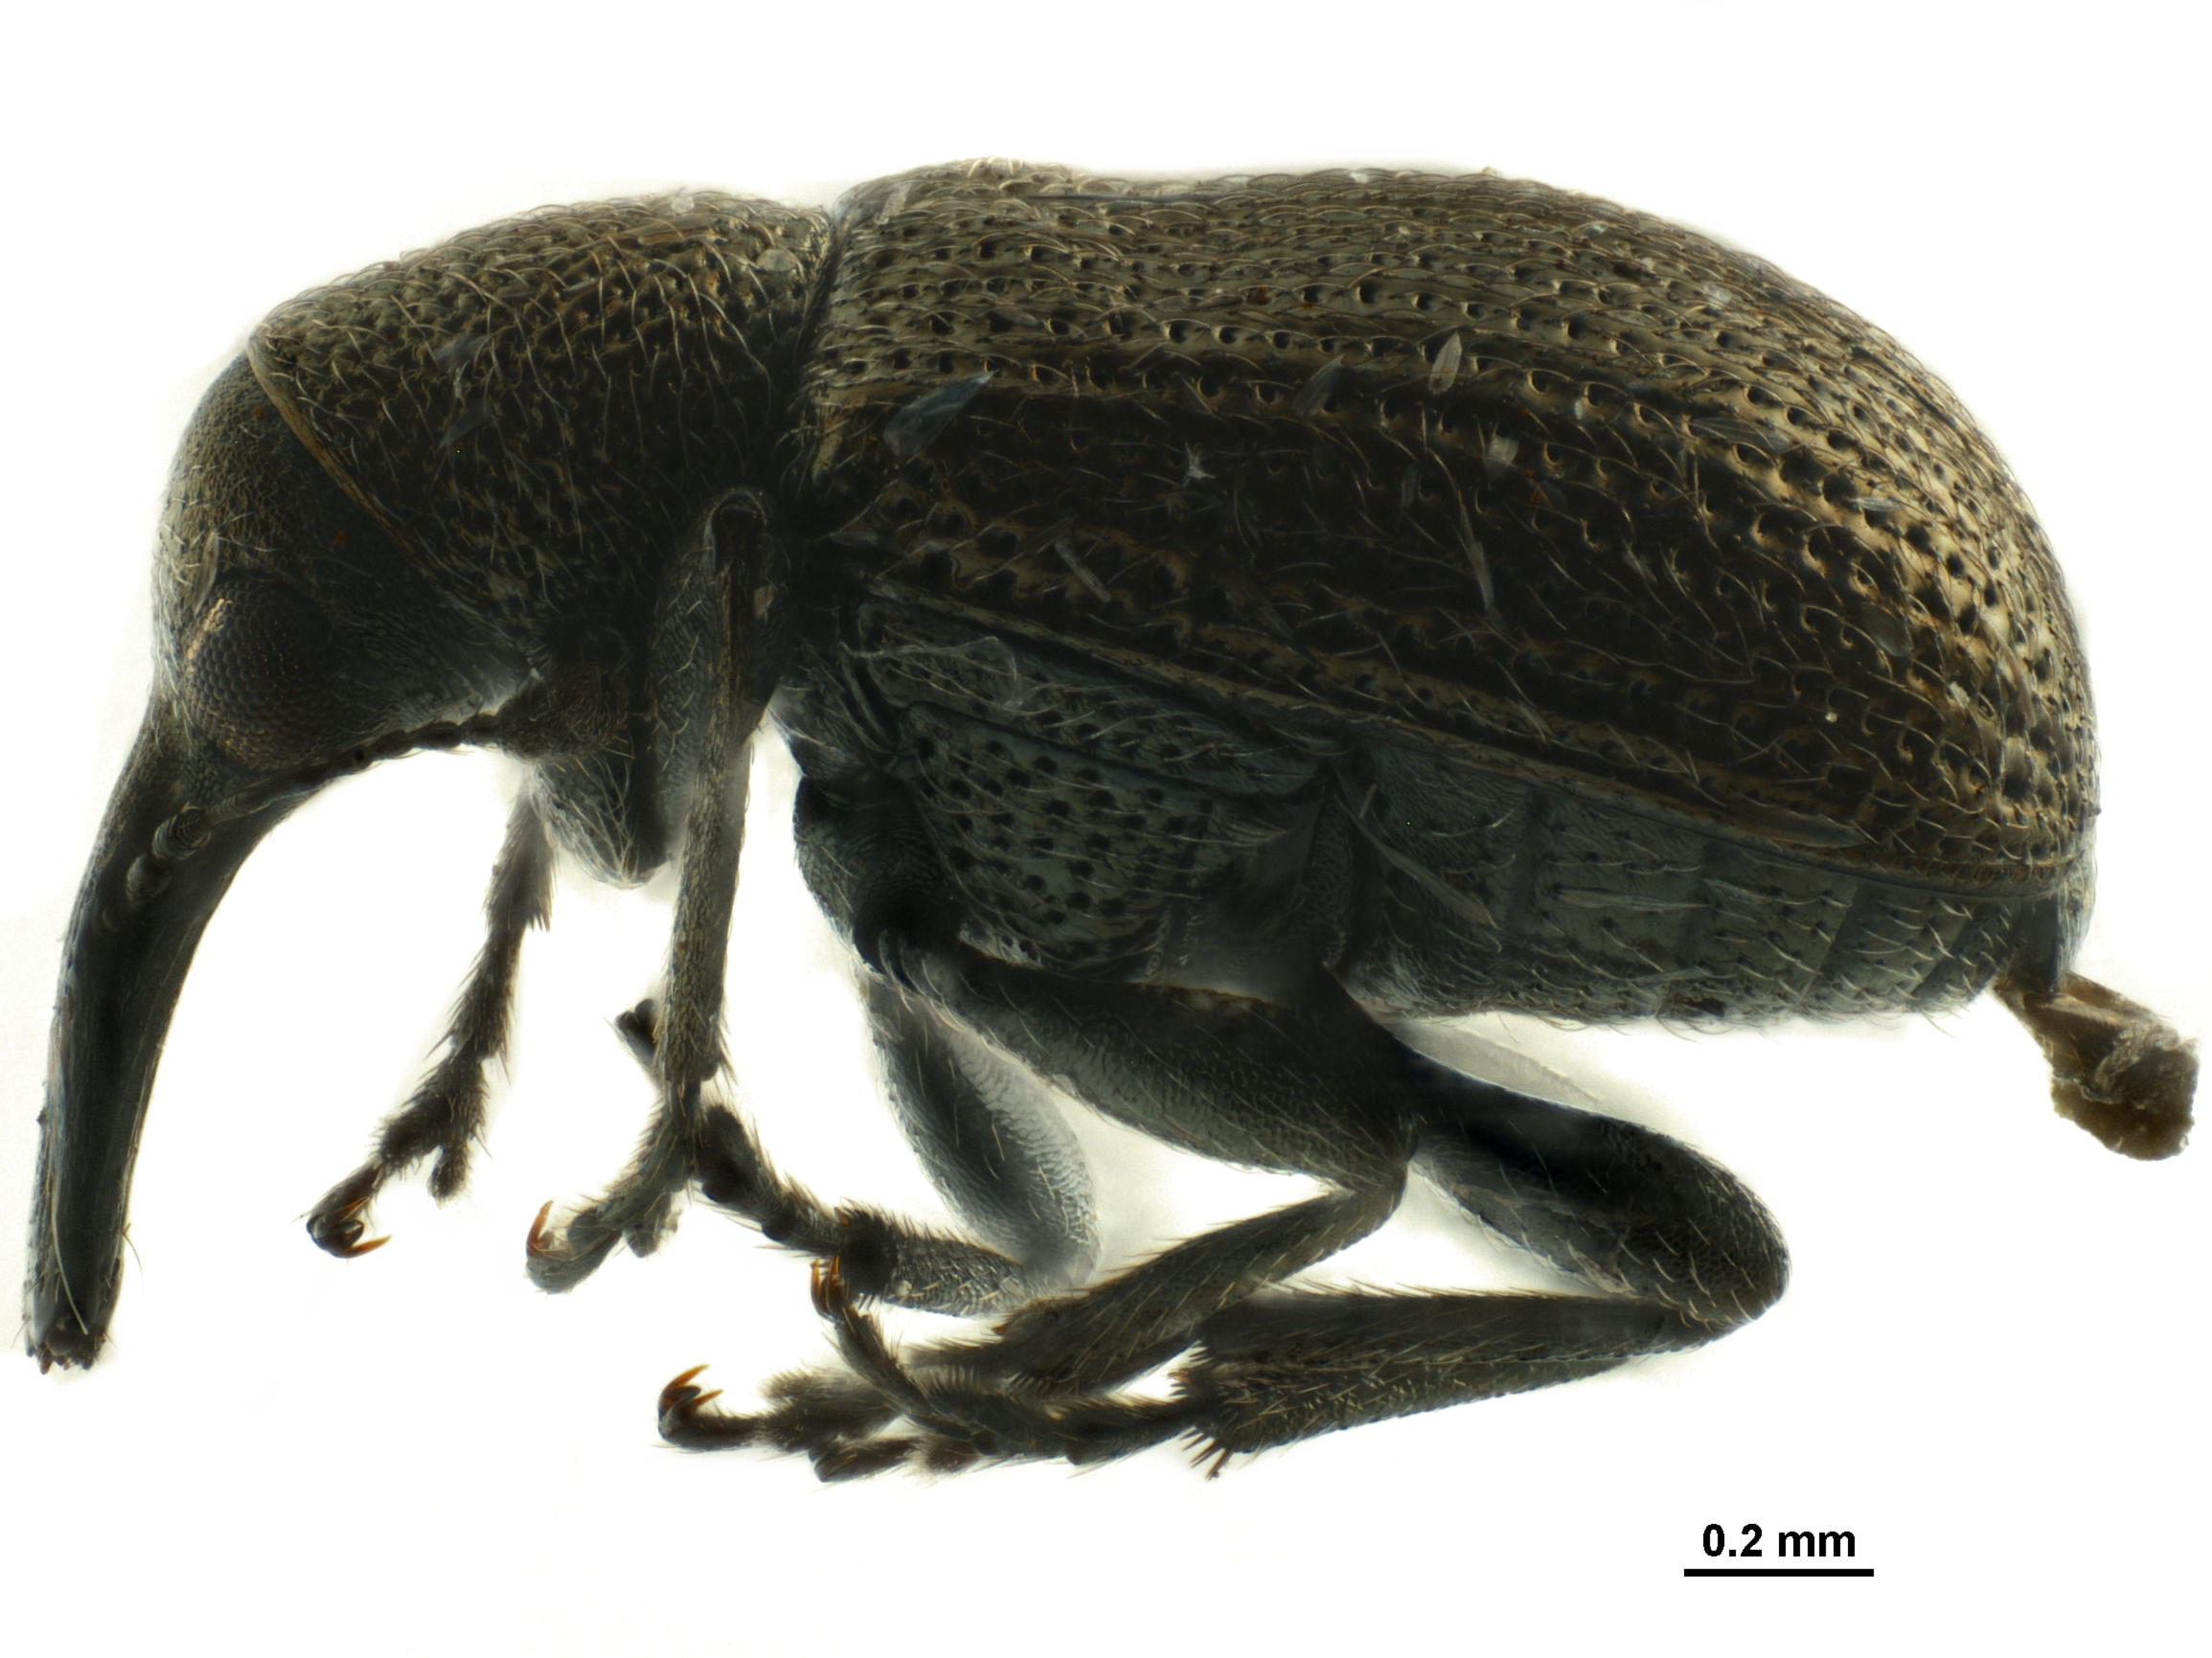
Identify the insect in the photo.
Temnocerus aeratus
